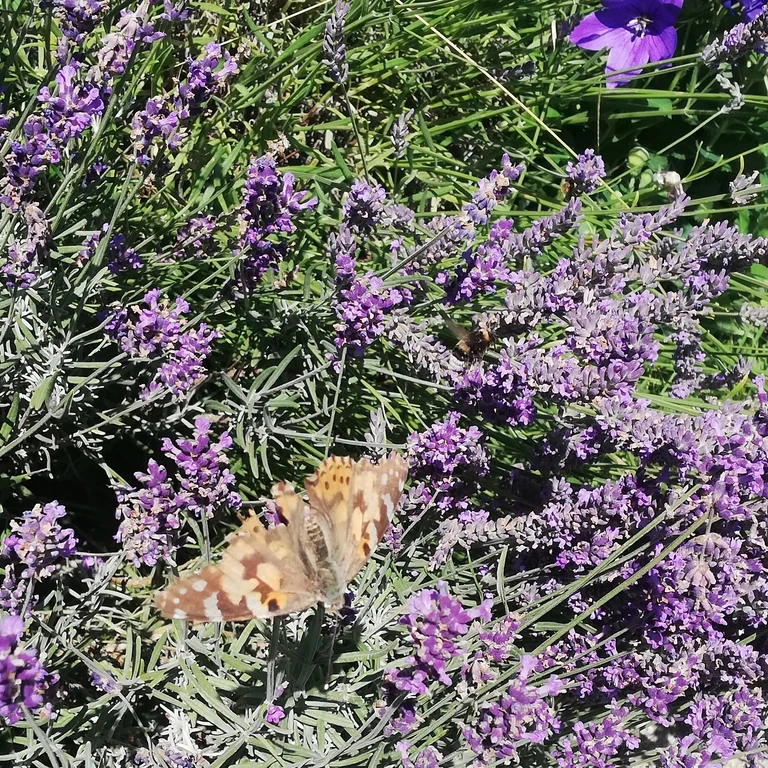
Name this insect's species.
Vanessa cardui
